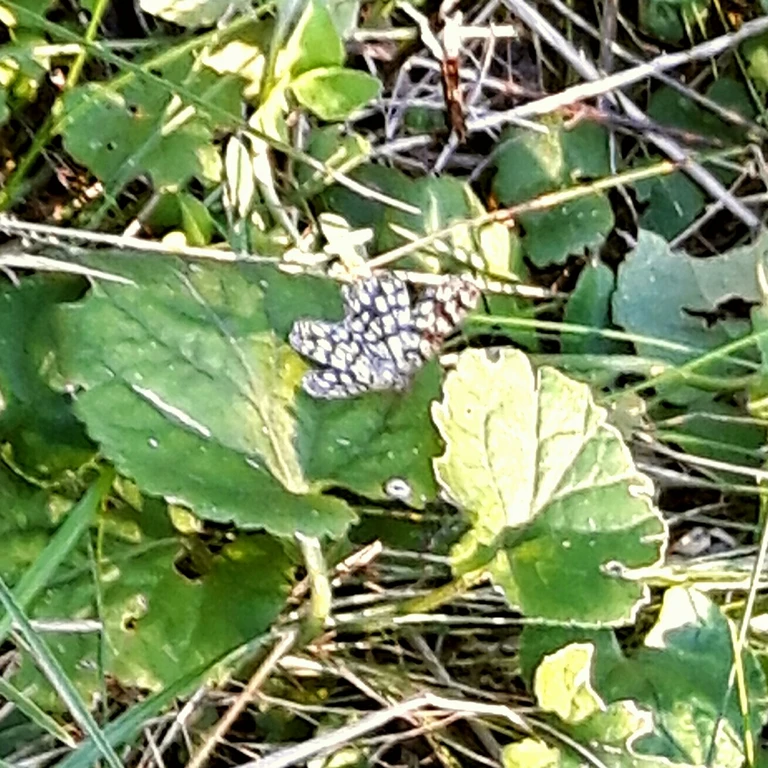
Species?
Chiasmia clathrata
